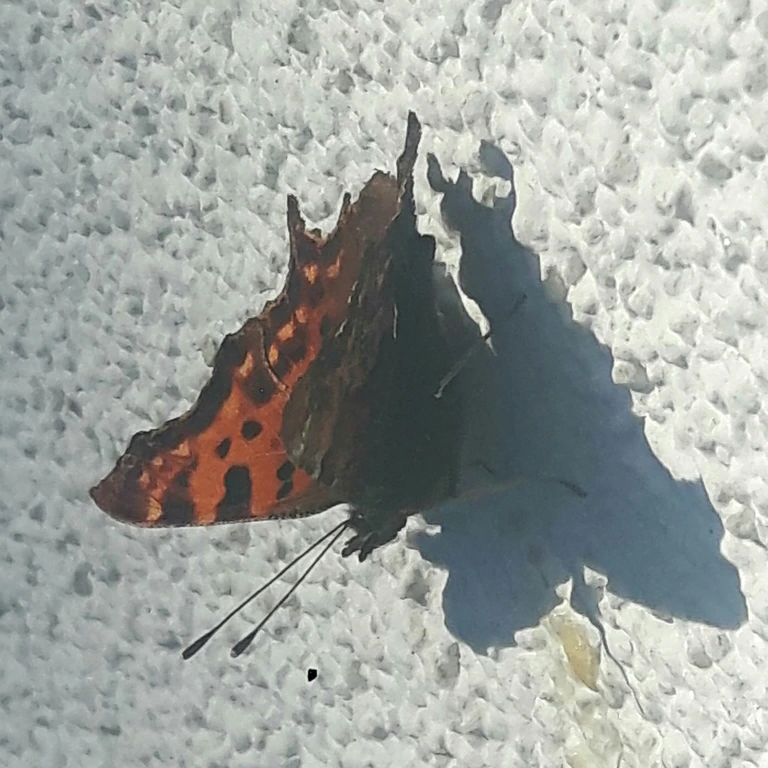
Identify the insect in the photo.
Polygonia c-album
